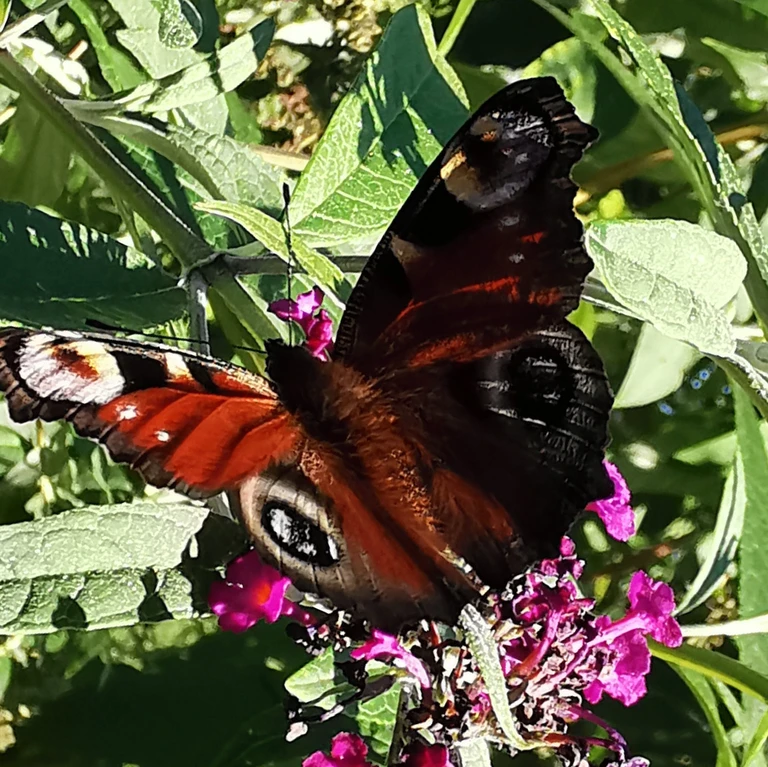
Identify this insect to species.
Aglais io
